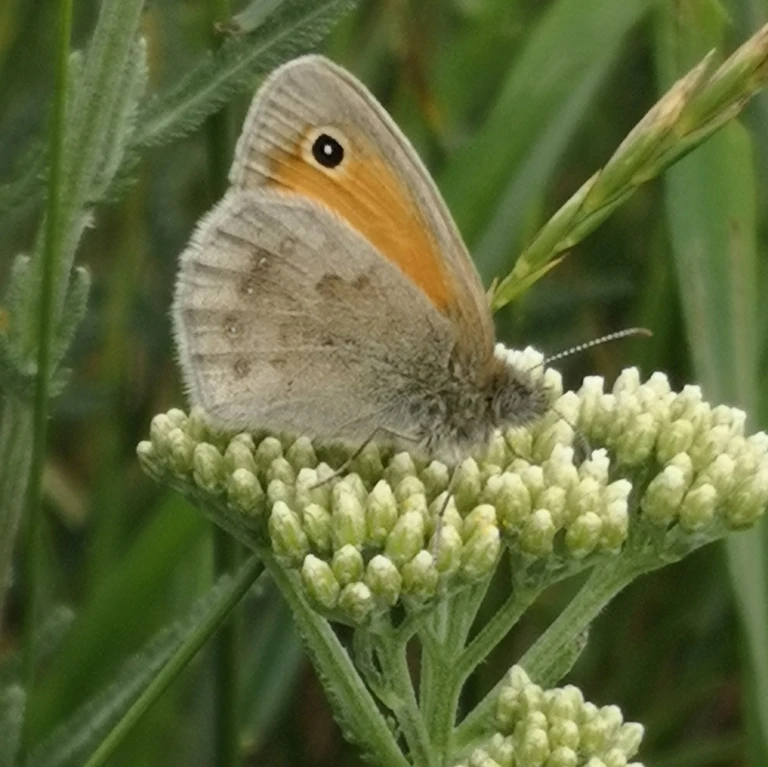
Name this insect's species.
Coenonympha pamphilus
